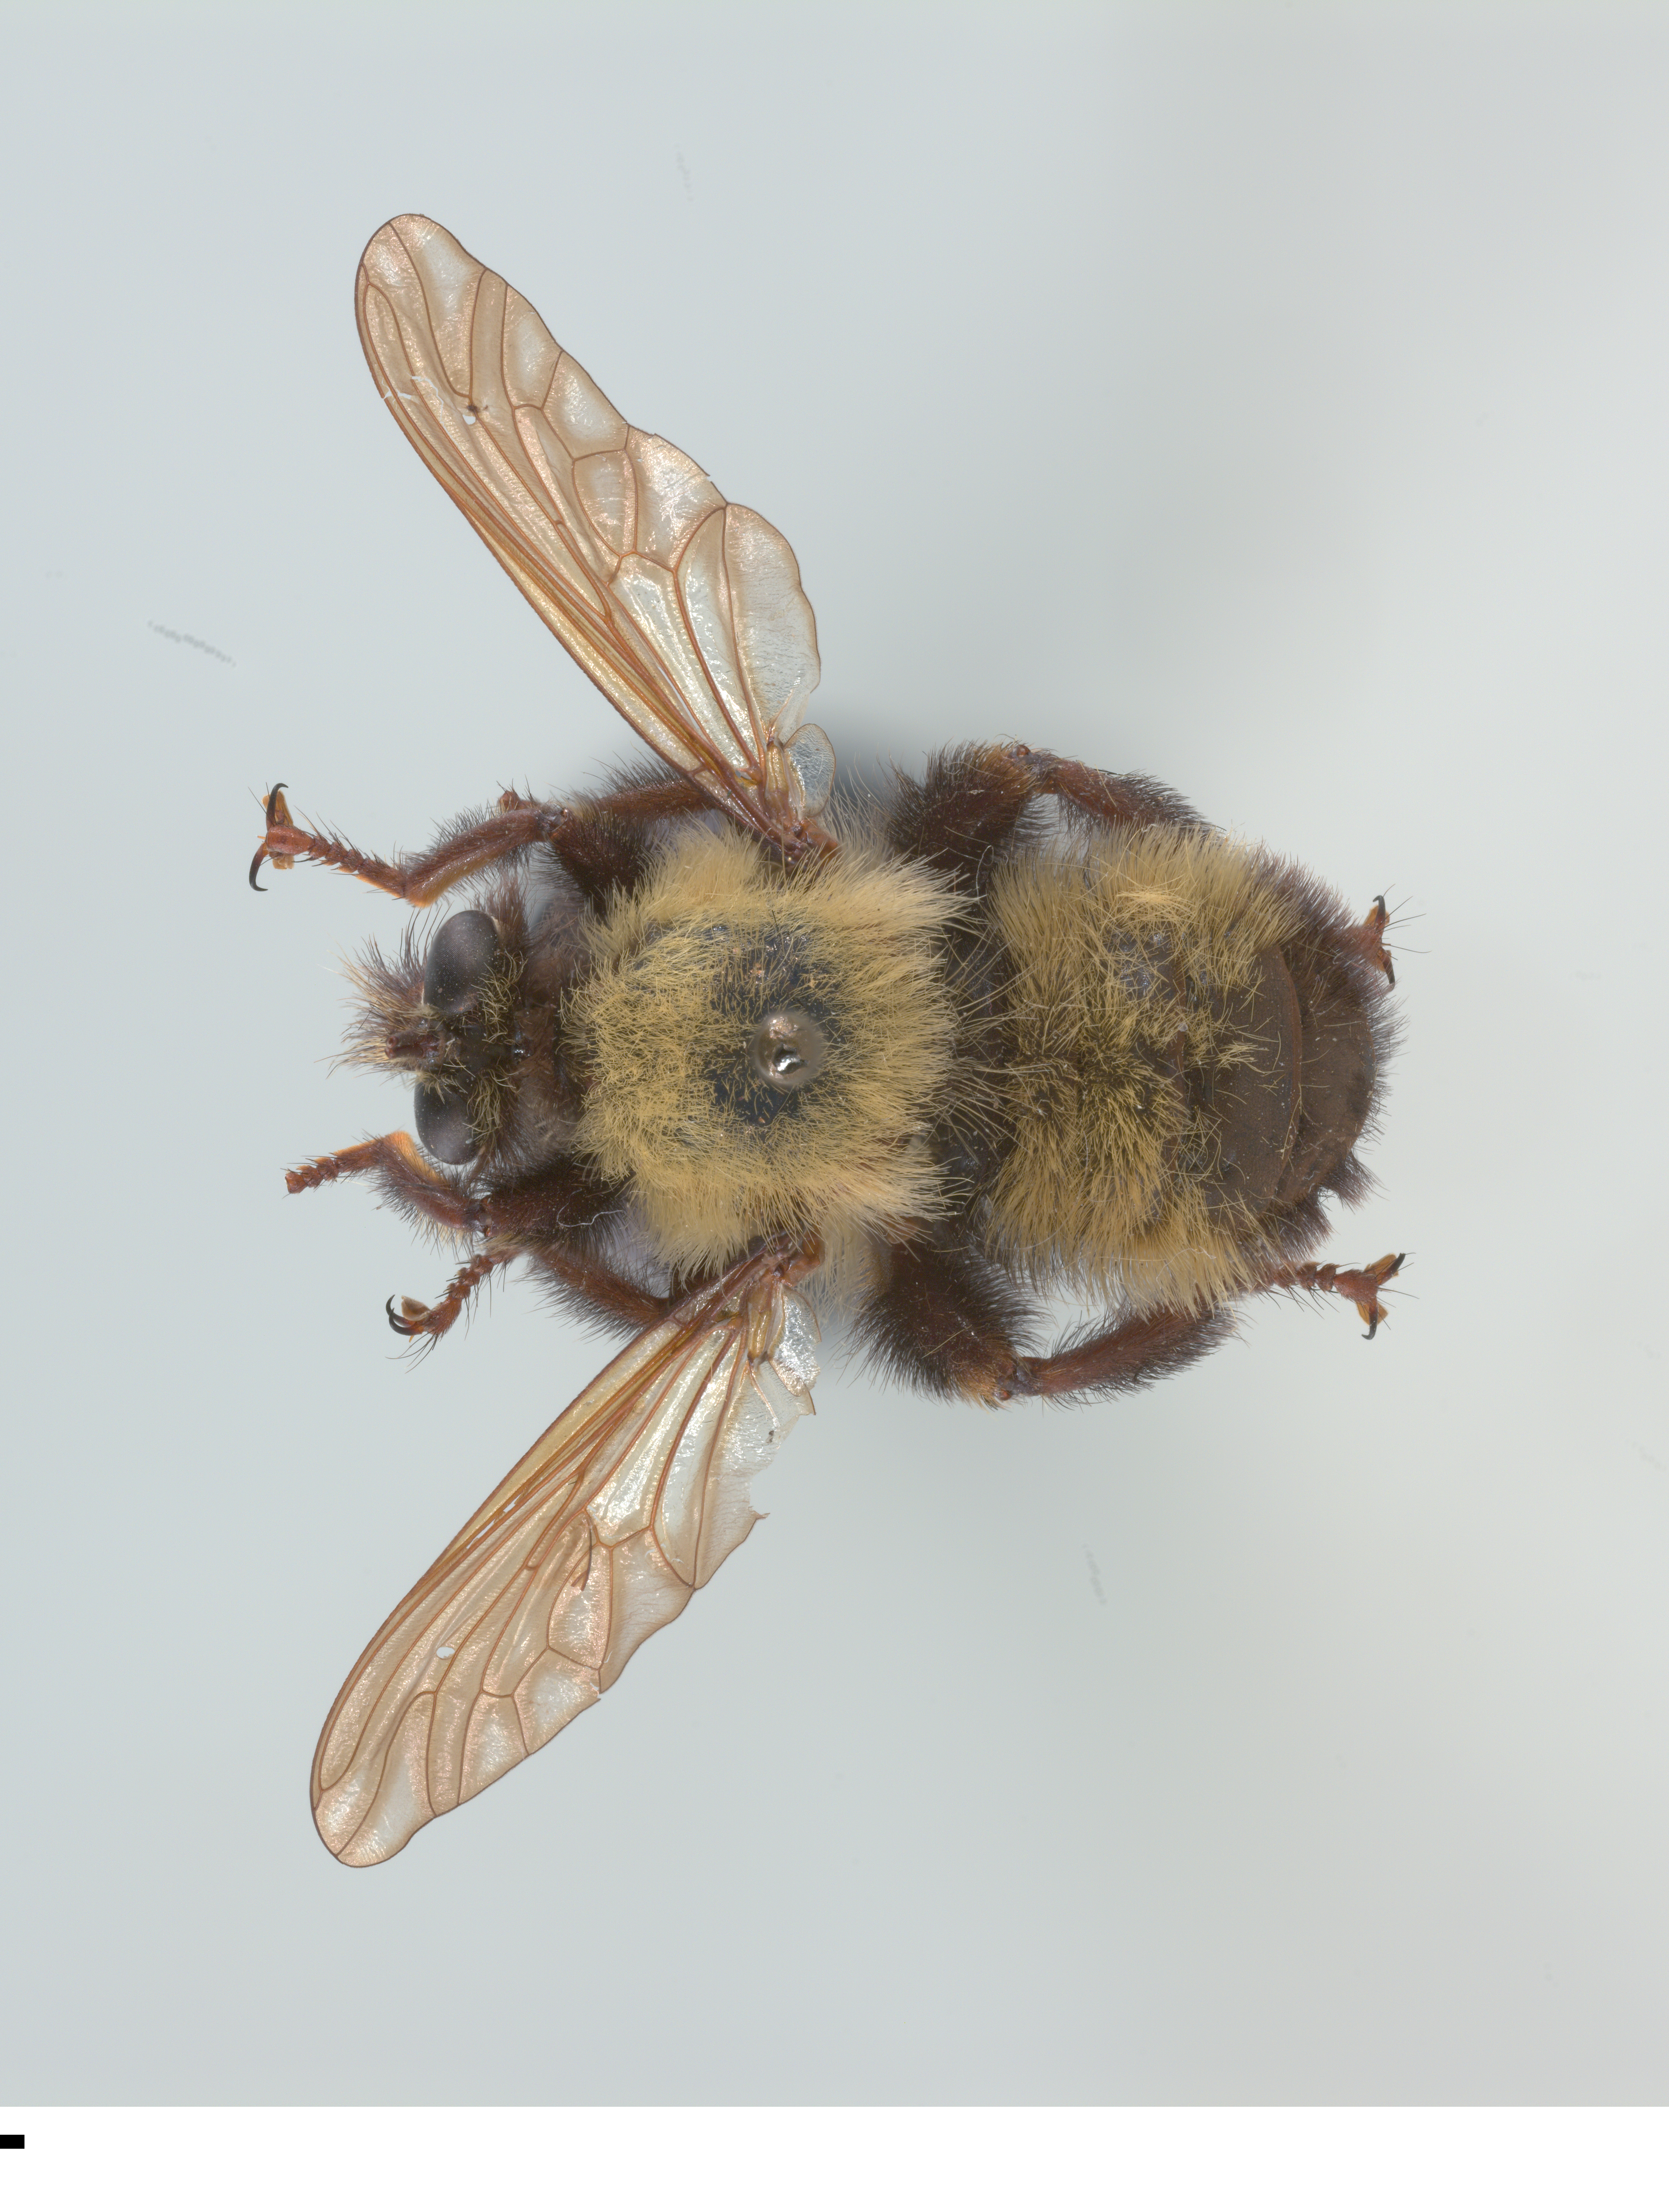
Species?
Laphria thoracica
